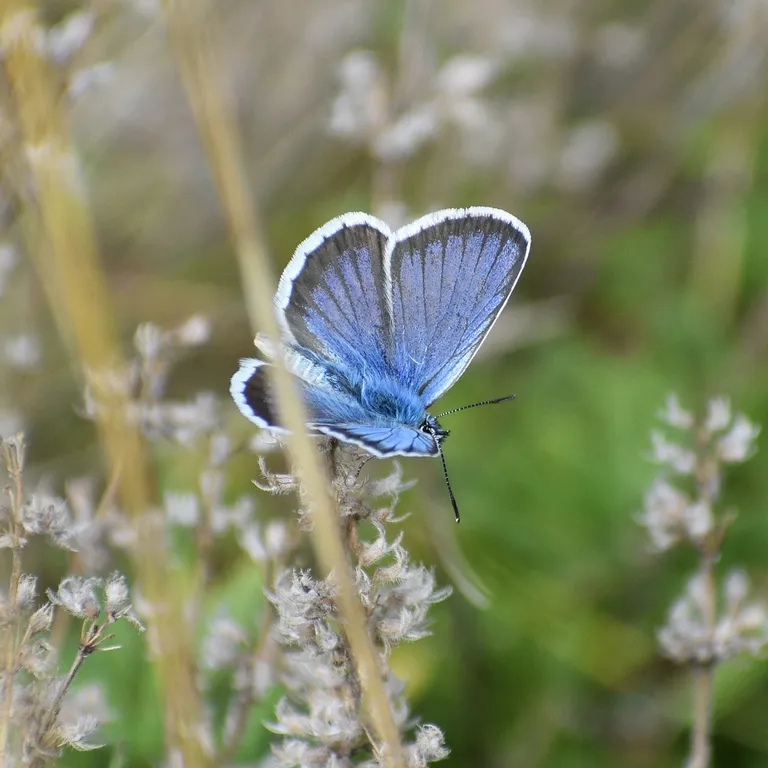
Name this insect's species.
Plebejus argus
